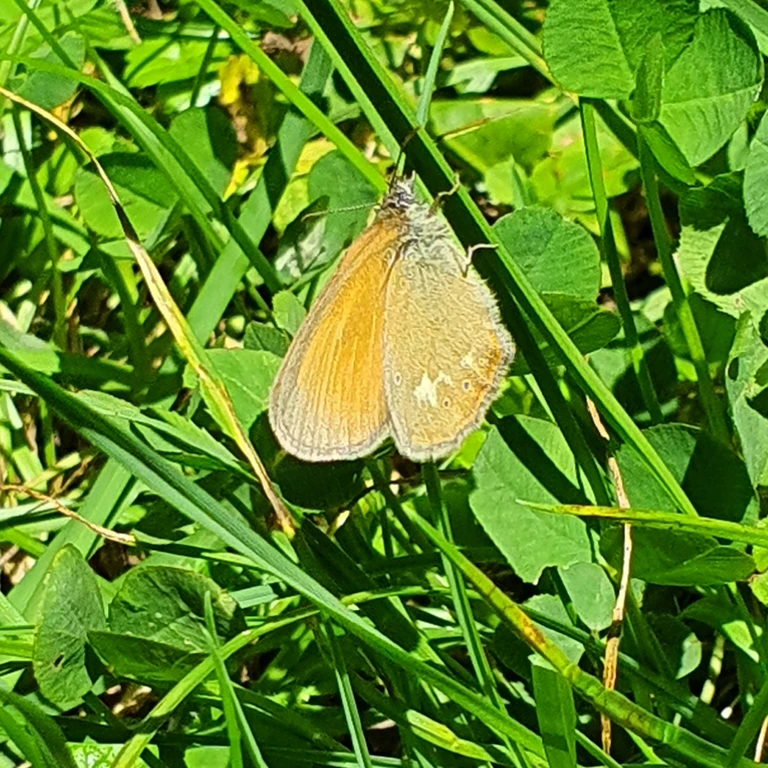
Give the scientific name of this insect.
Coenonympha glycerion (also Coenonympha iphis)
